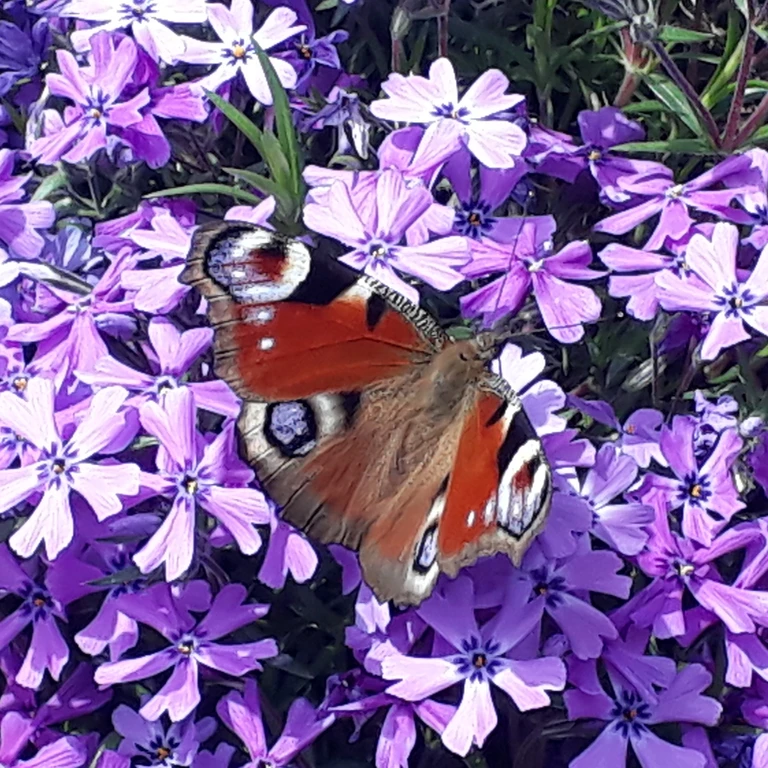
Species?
Aglais io
